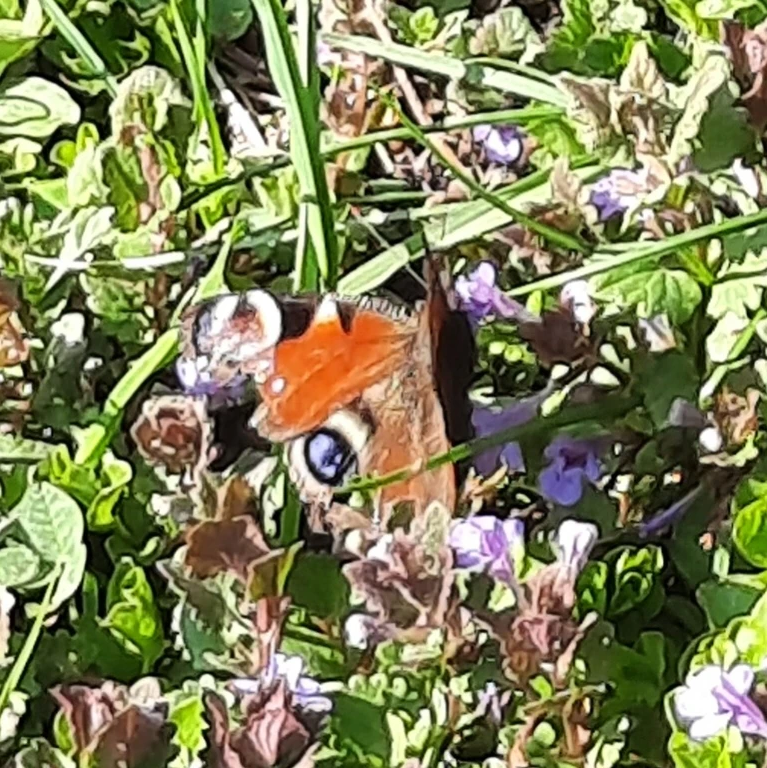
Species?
Aglais io
